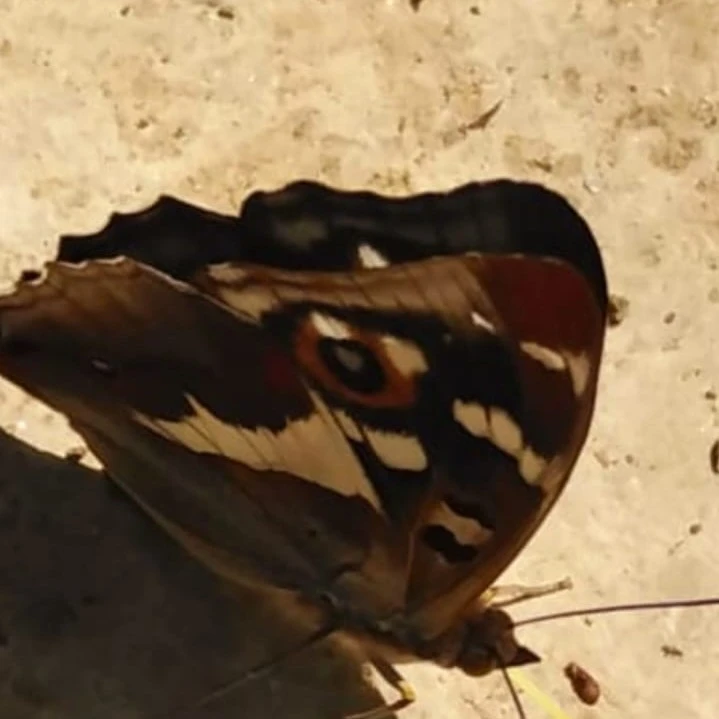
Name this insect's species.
Apatura iris
